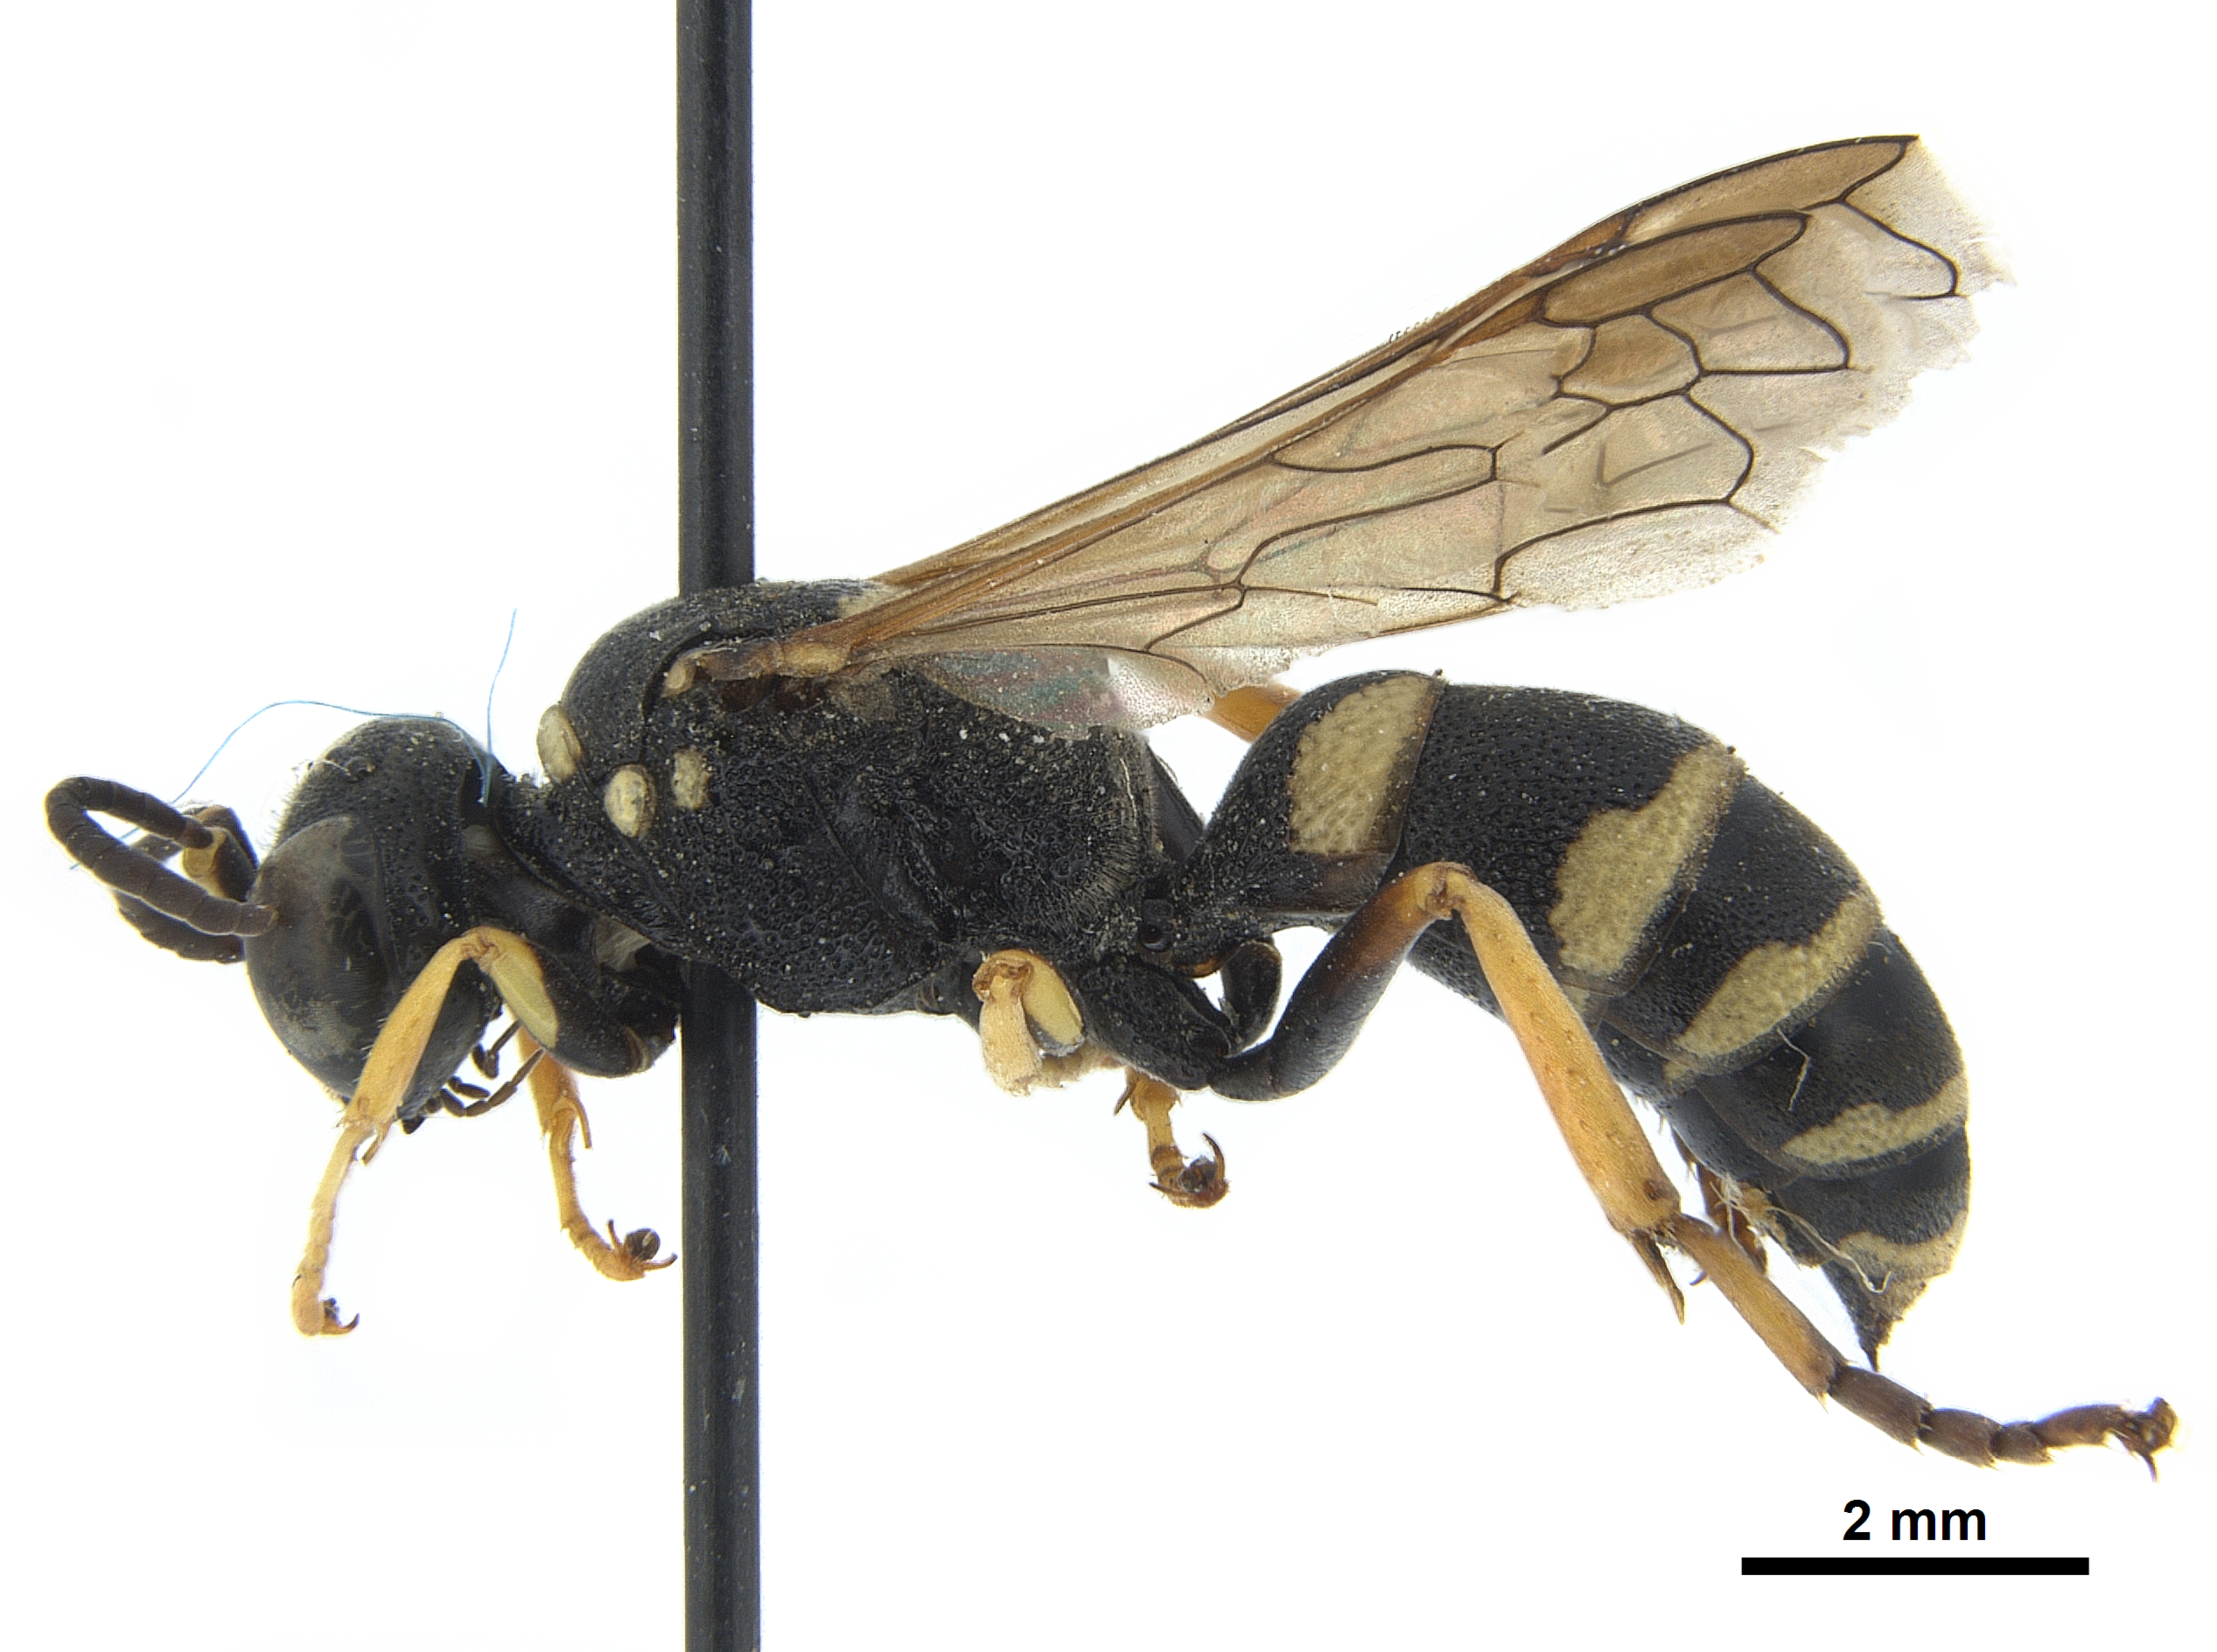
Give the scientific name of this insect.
Psammaecius punctulatus
